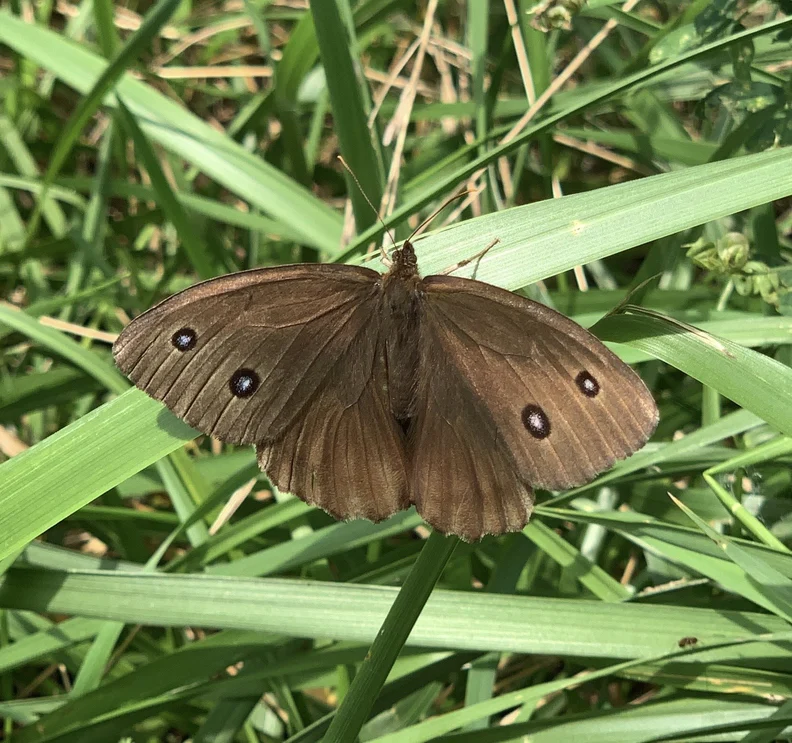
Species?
Minois dryas
